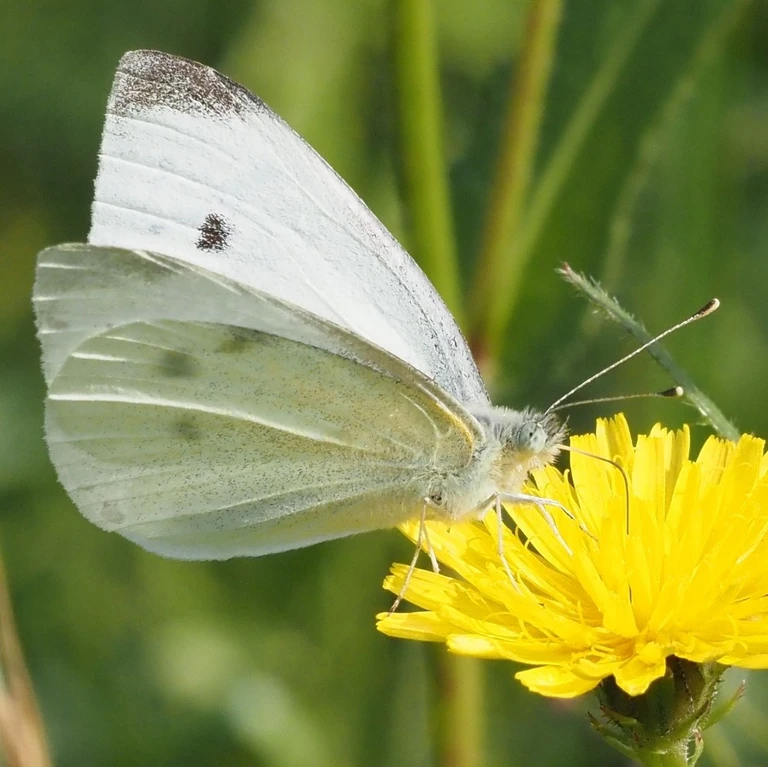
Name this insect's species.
Pieris rapae
